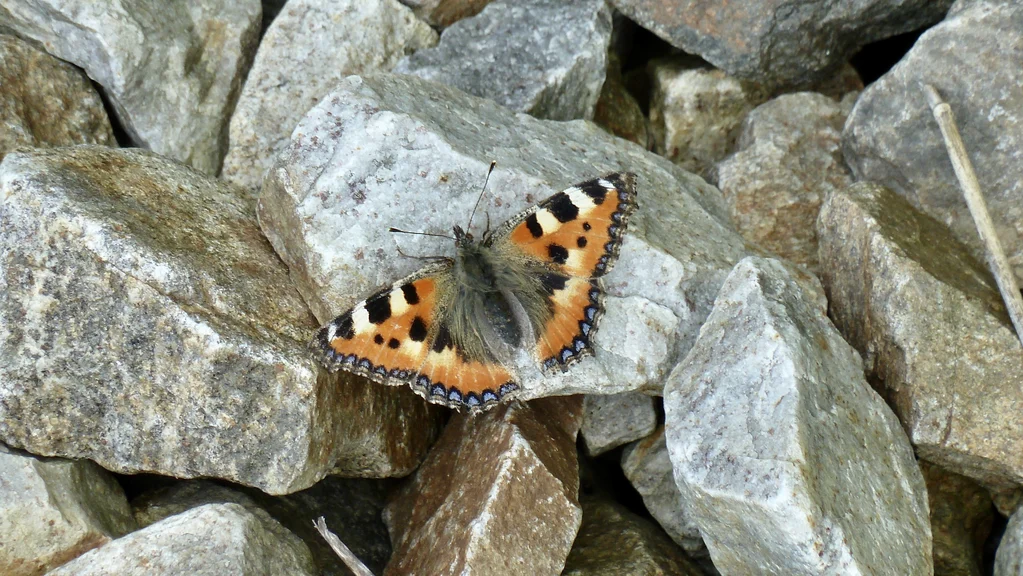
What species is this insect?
Aglais urticae
